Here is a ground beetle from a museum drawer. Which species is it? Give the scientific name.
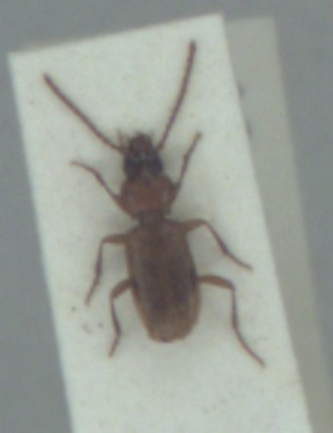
Trechoblemus micros
